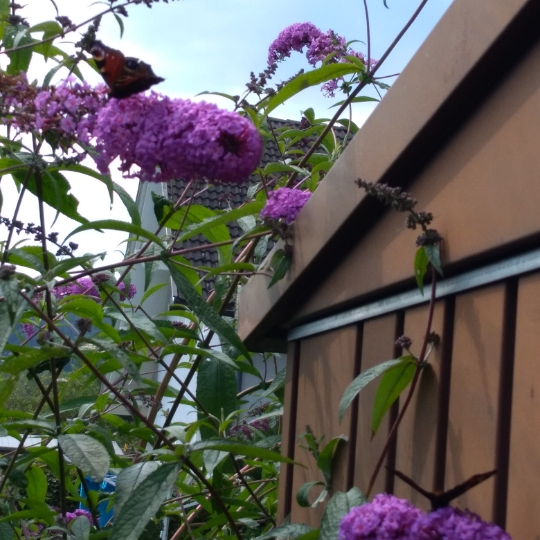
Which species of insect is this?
Aglais io
